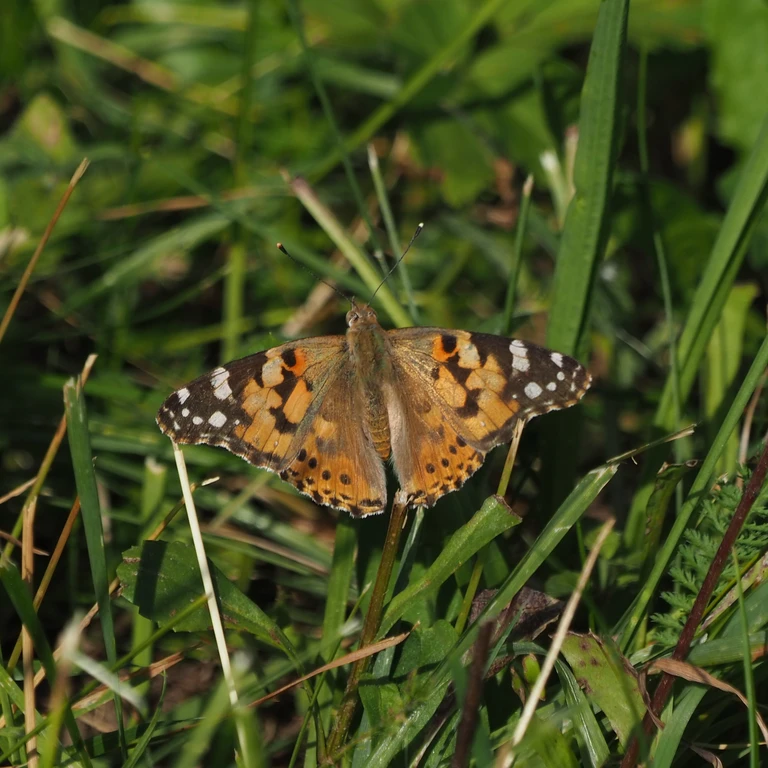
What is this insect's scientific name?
Vanessa cardui
